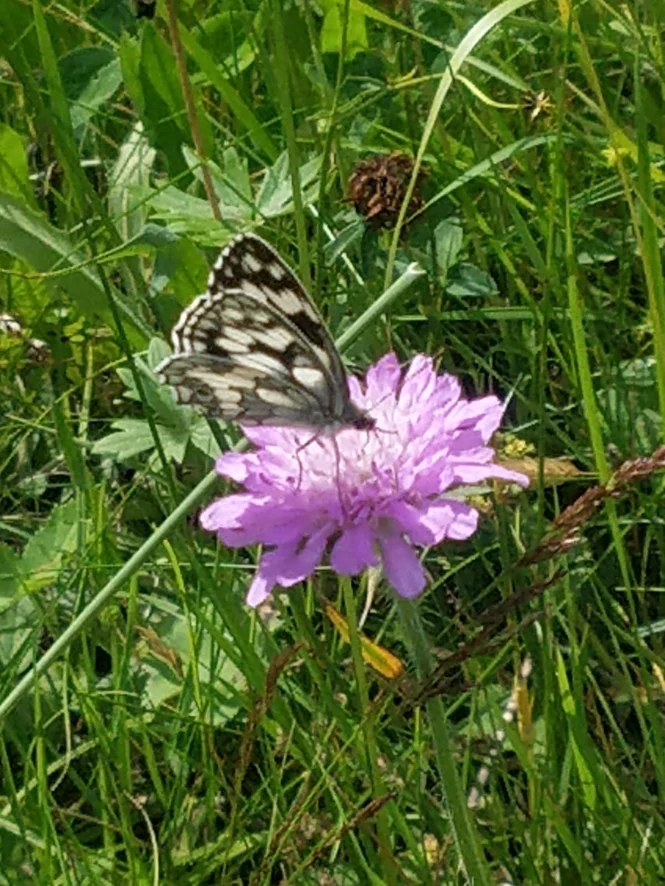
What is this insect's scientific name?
Melanargia galathea
